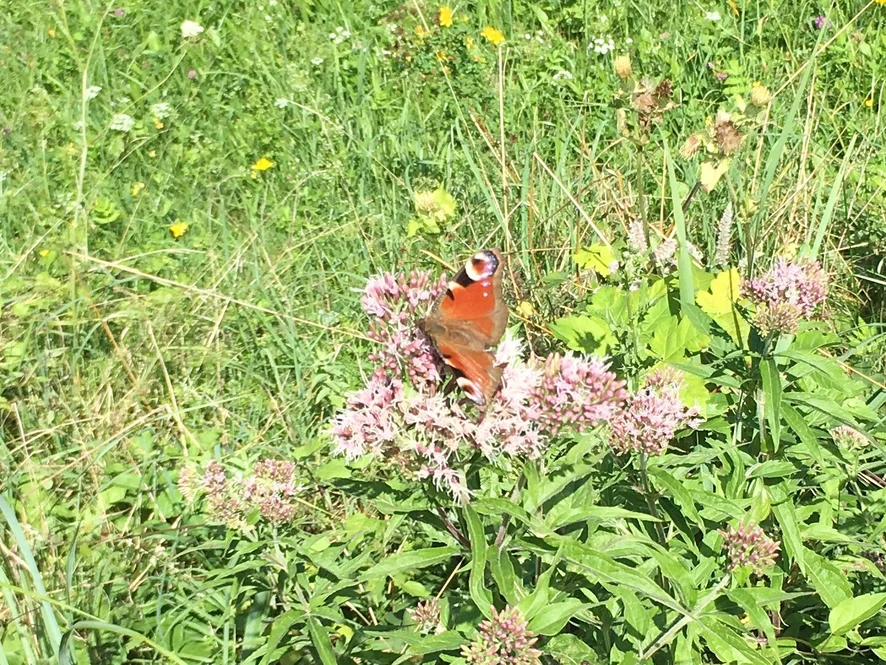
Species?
Aglais io
